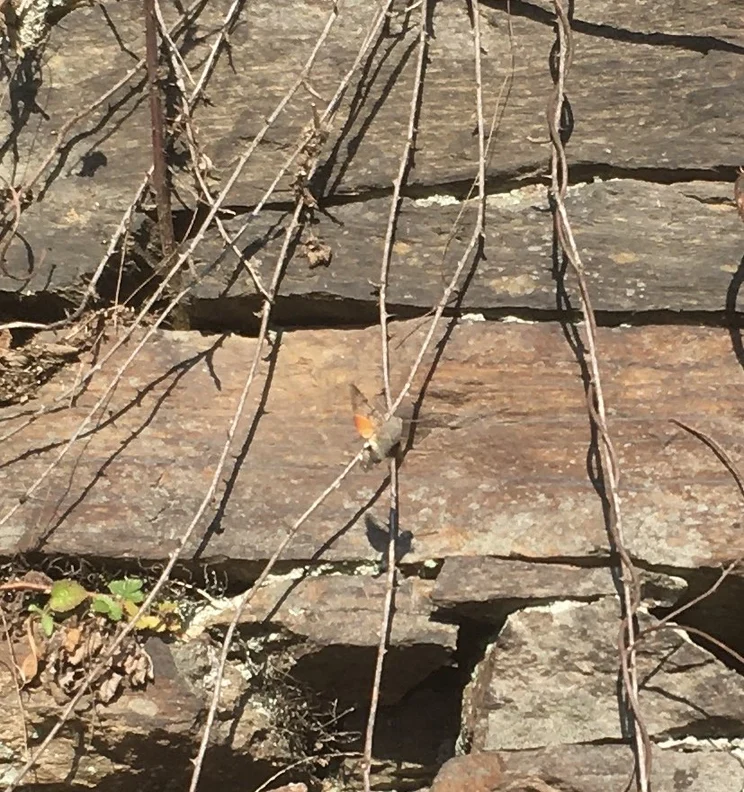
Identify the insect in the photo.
Macroglossum stellatarum
